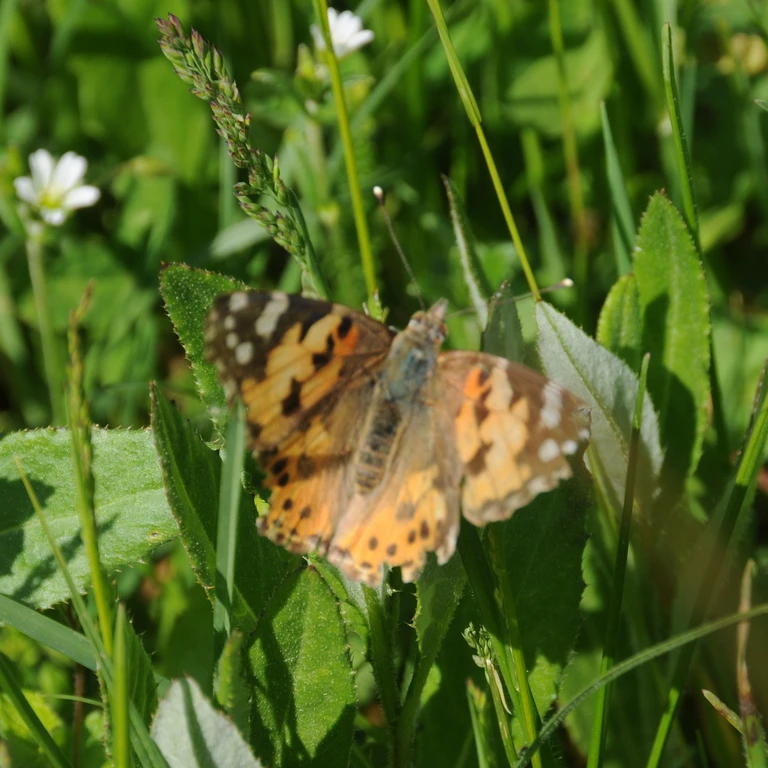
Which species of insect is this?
Vanessa cardui
